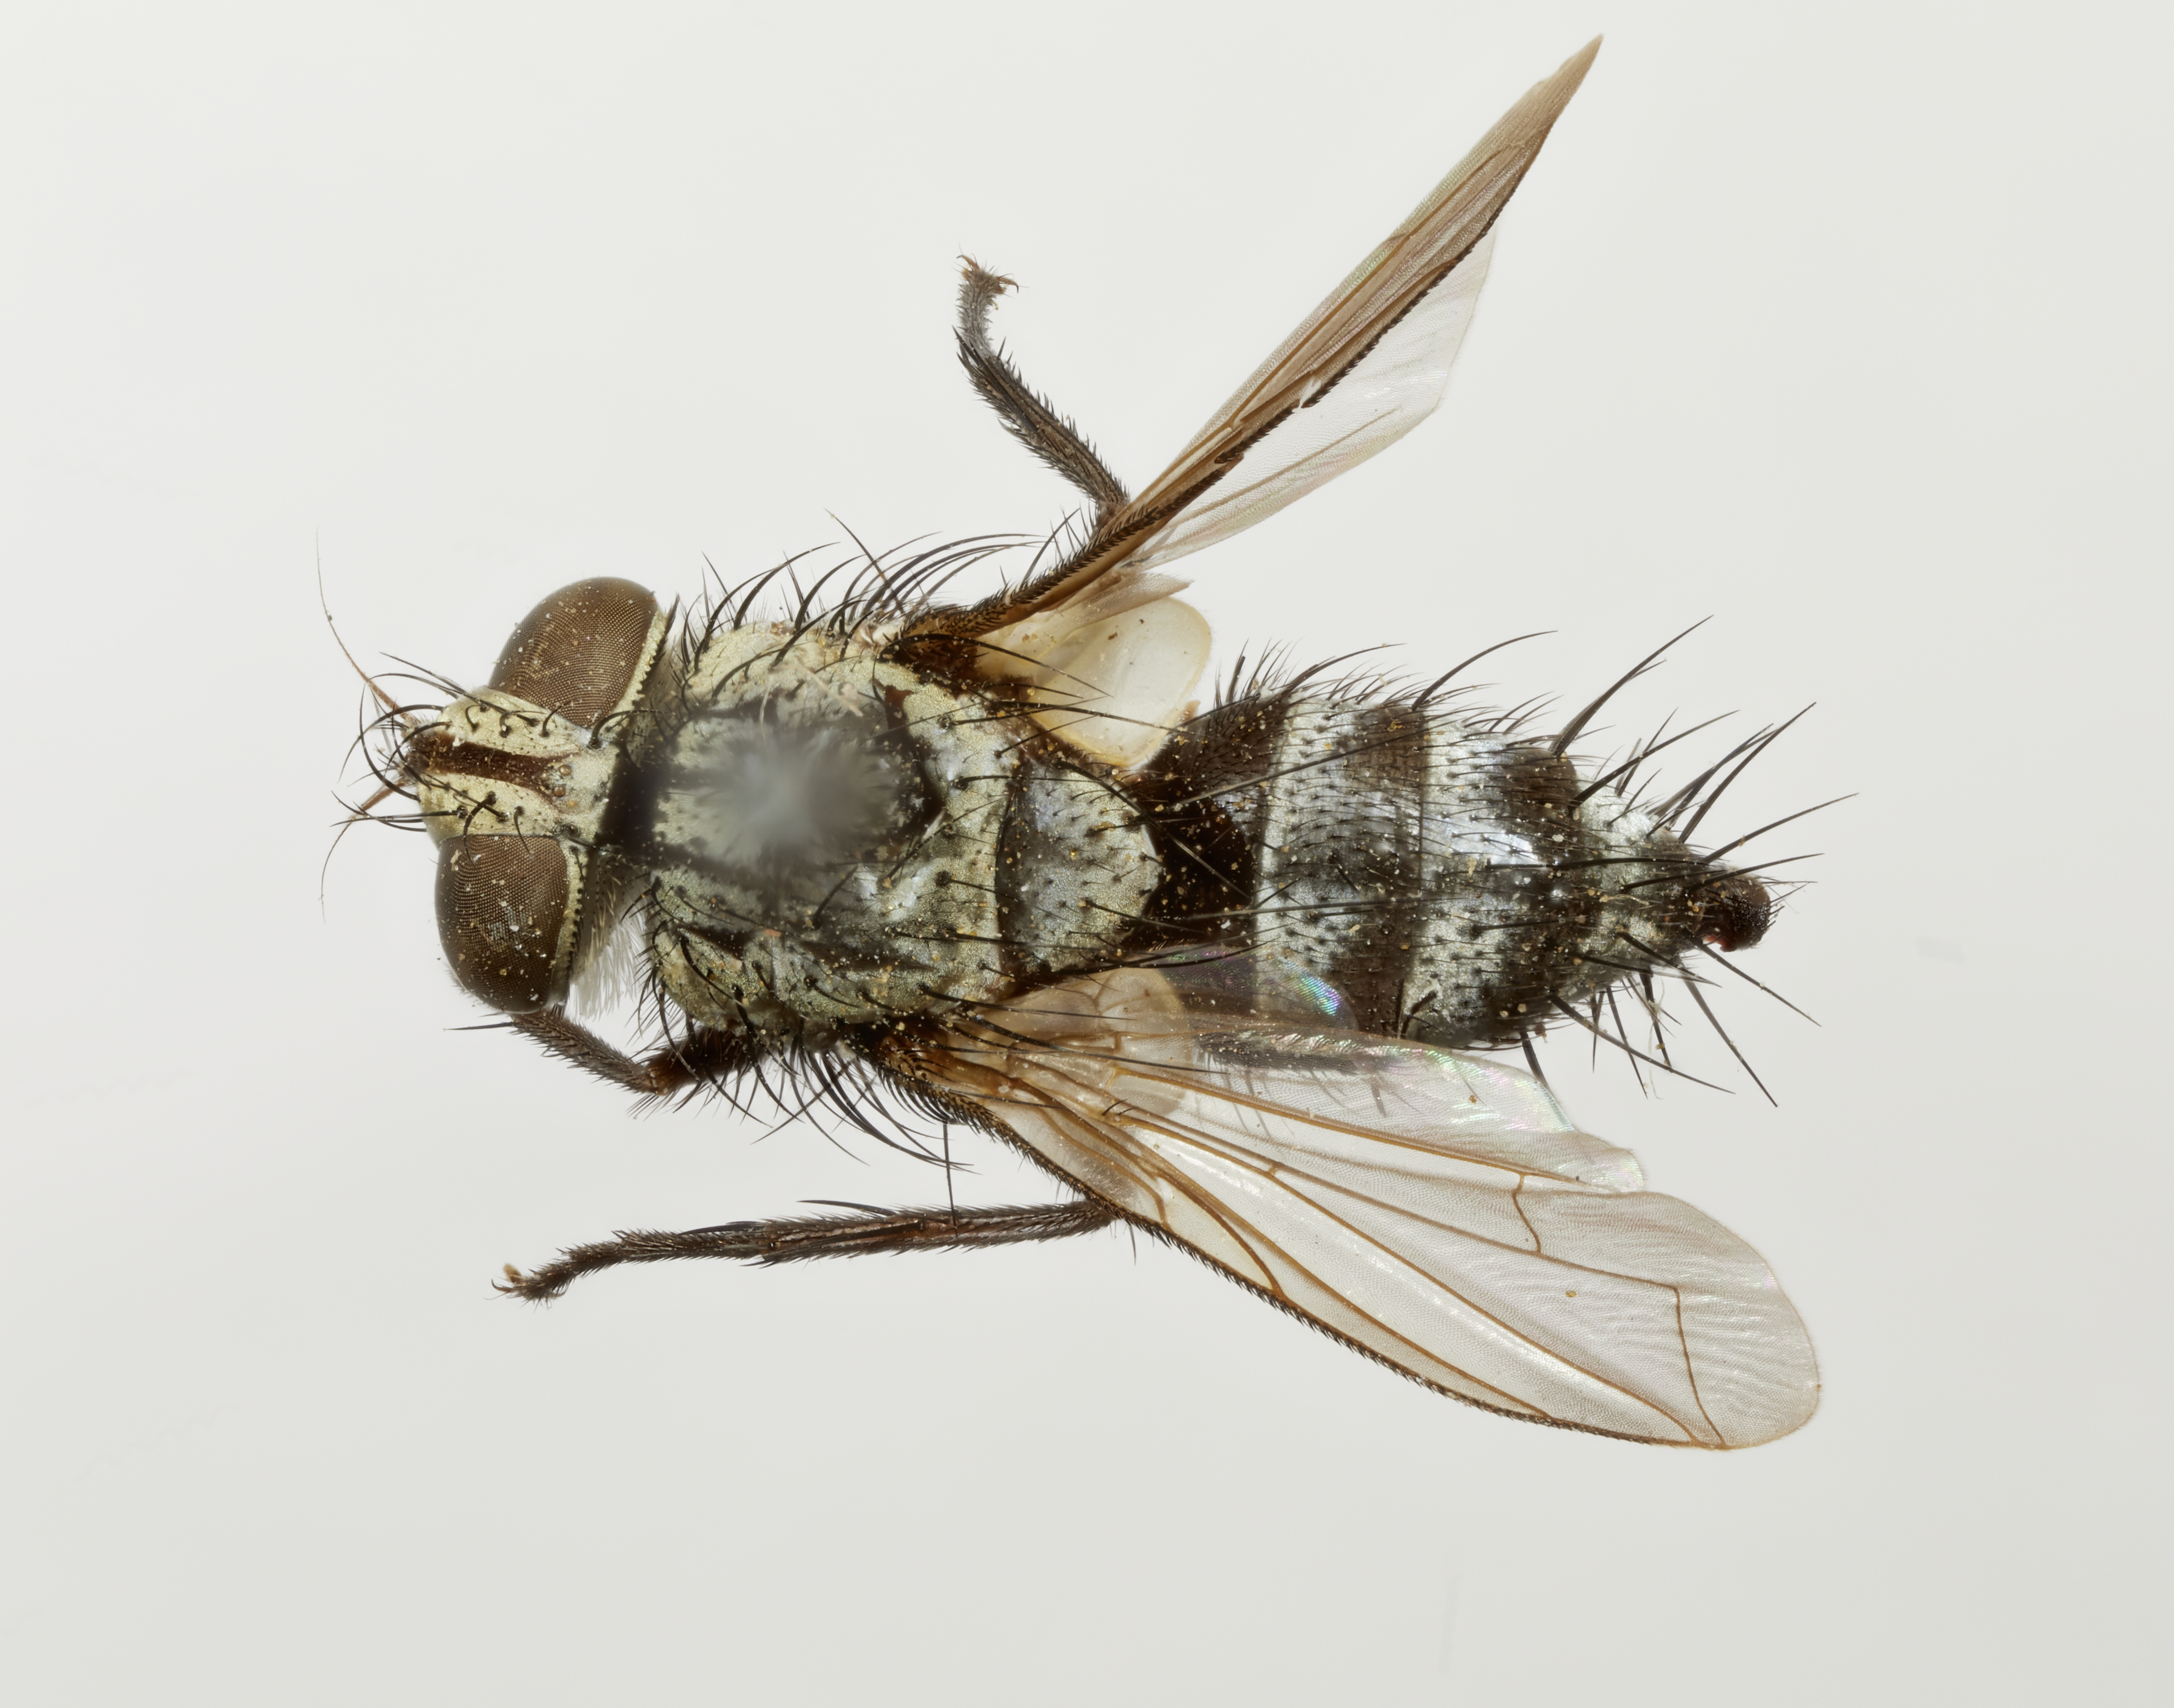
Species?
Dexodes meridionalis
